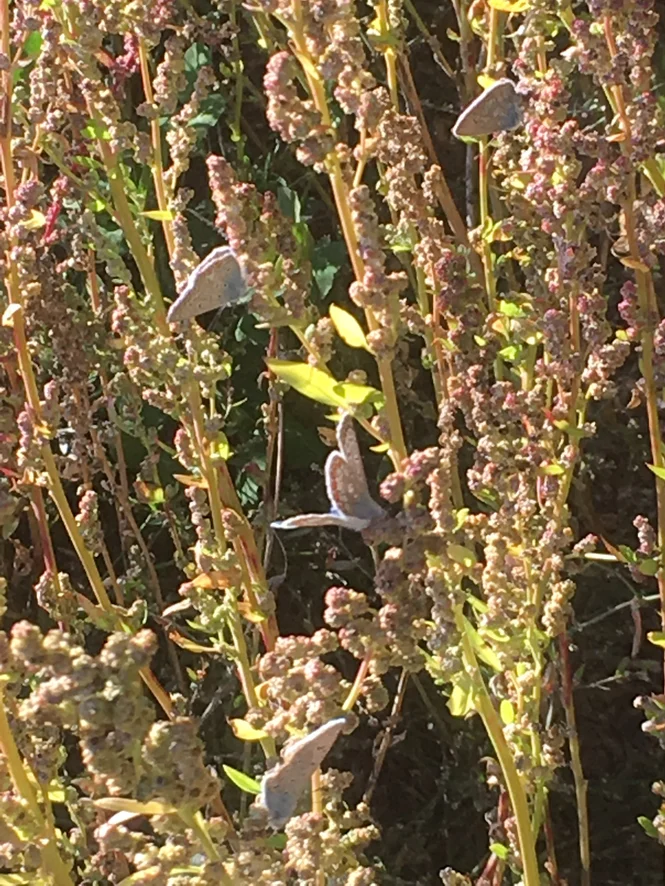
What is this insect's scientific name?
Polyommatus icarus
